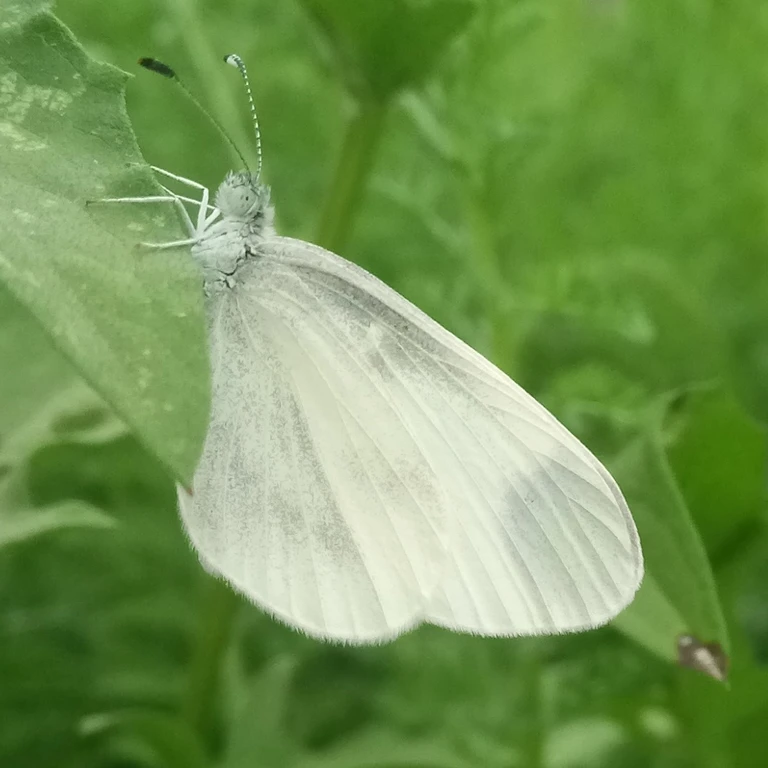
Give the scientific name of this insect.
Leptidea sinapis/juvernica
